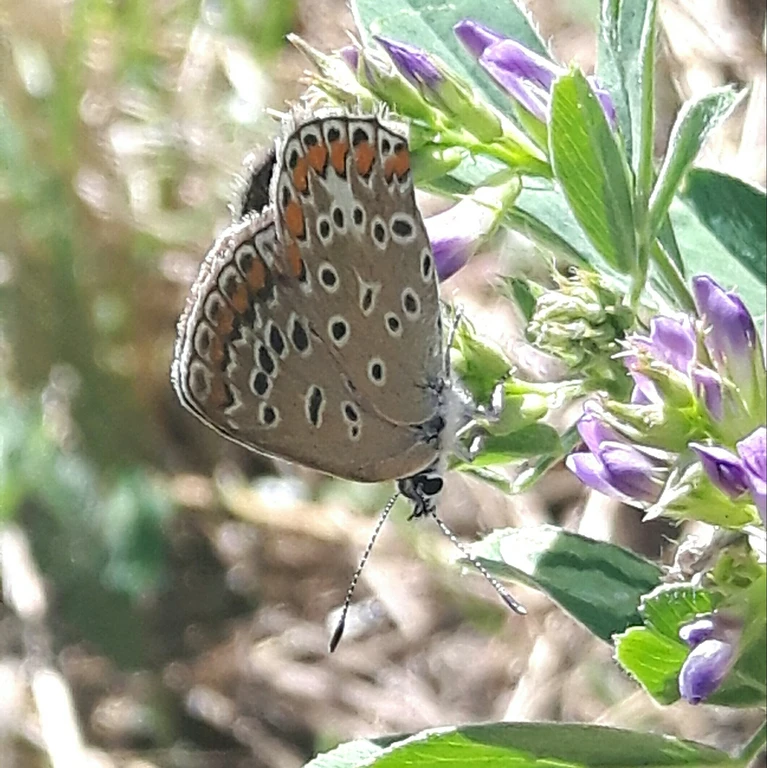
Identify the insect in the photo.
Polyommatus icarus
